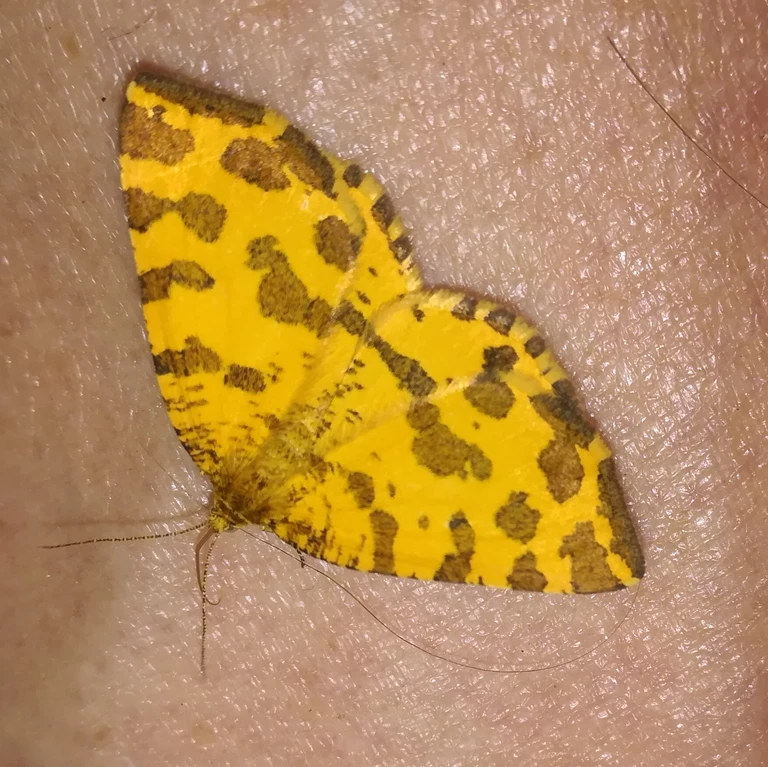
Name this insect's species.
Pseudopanthera macularia
